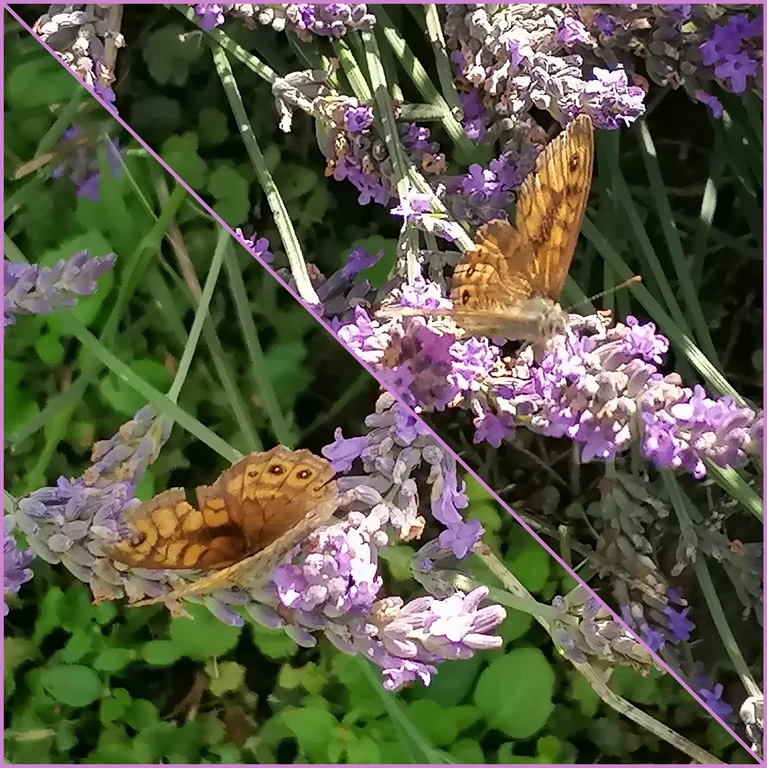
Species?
Lasiommata megera (also Pararge megera)
